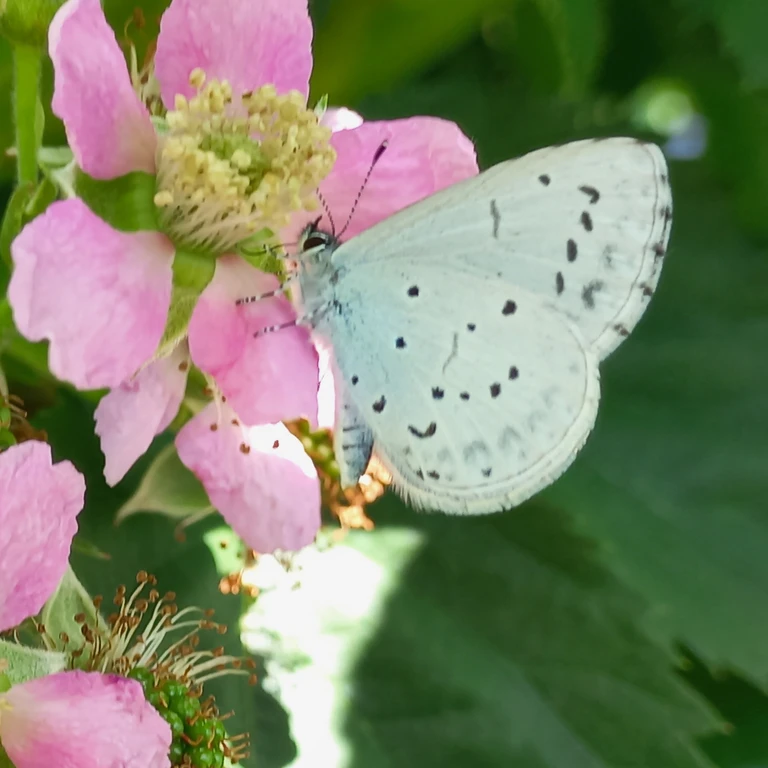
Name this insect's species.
Celastrina argiolus
